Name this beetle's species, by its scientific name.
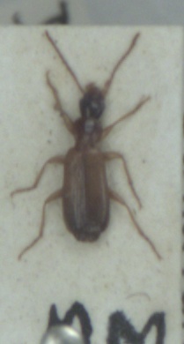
Paradromius linearis
